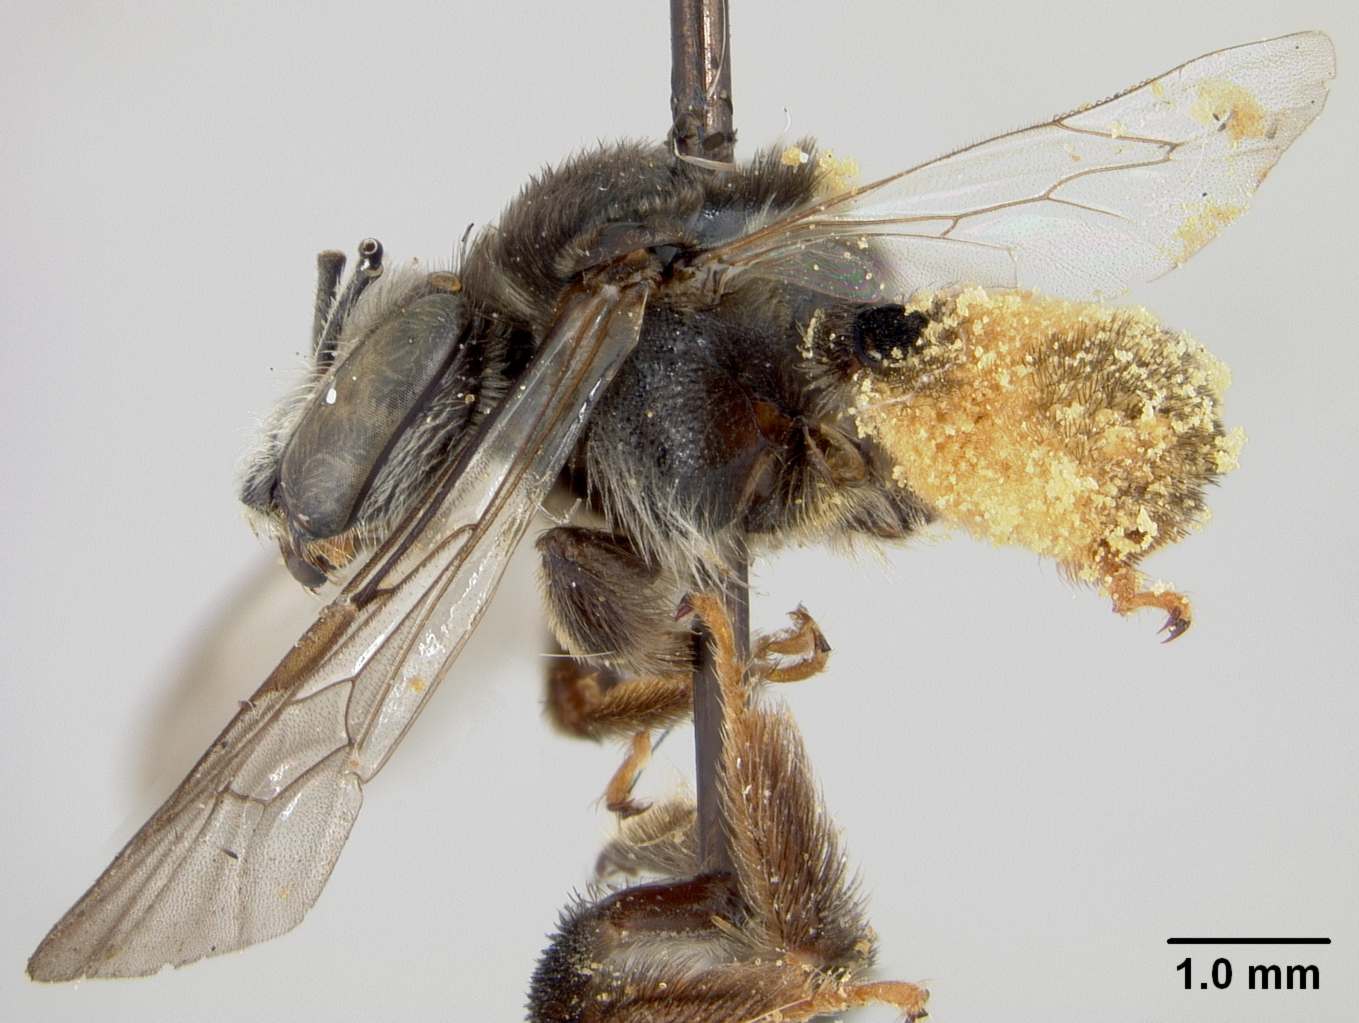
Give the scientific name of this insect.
Exomalopsis azulensis
